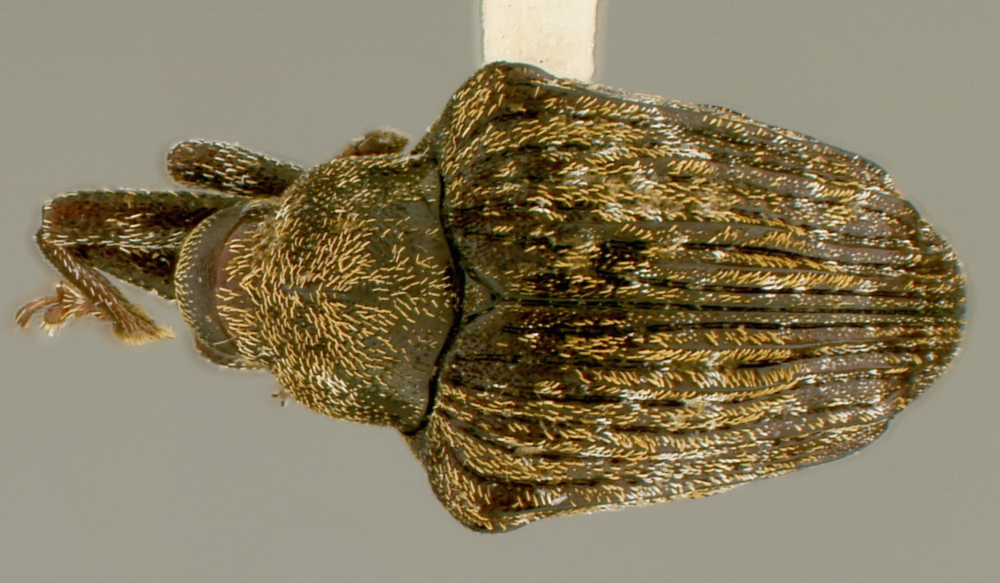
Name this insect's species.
Omogonia ruficornis
